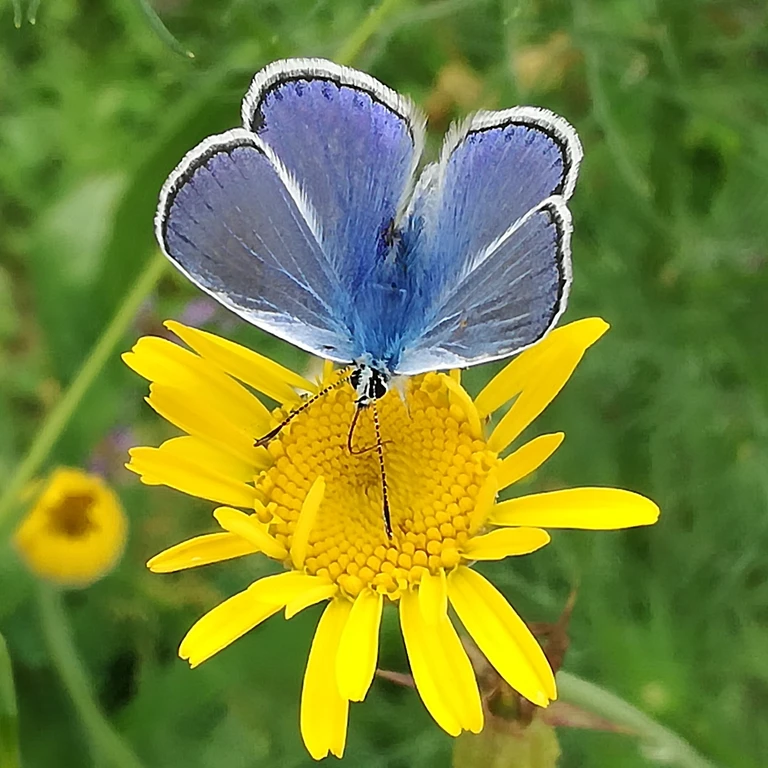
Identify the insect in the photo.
Polyommatus icarus
